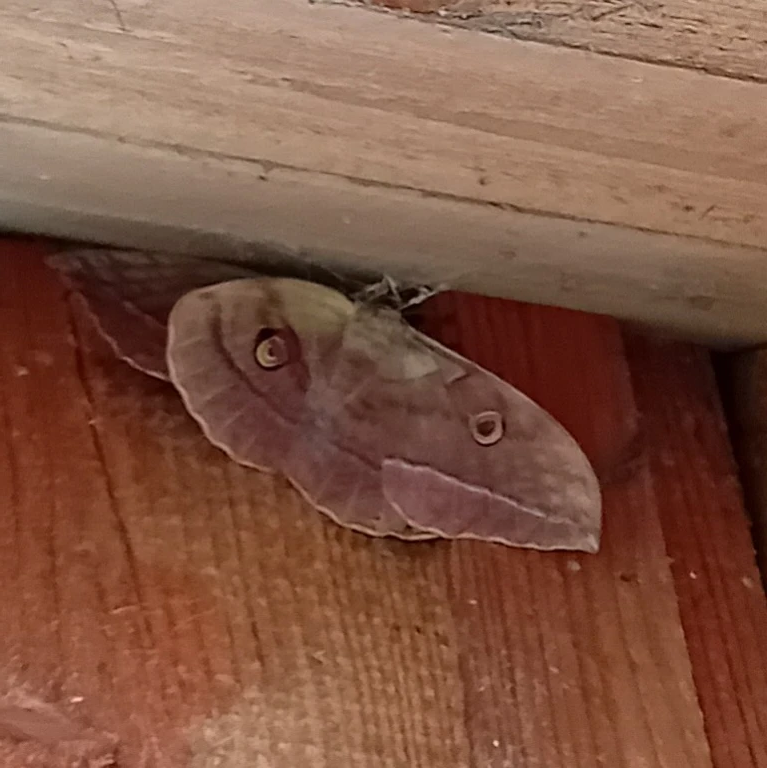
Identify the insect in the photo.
Antheraea yamamai
